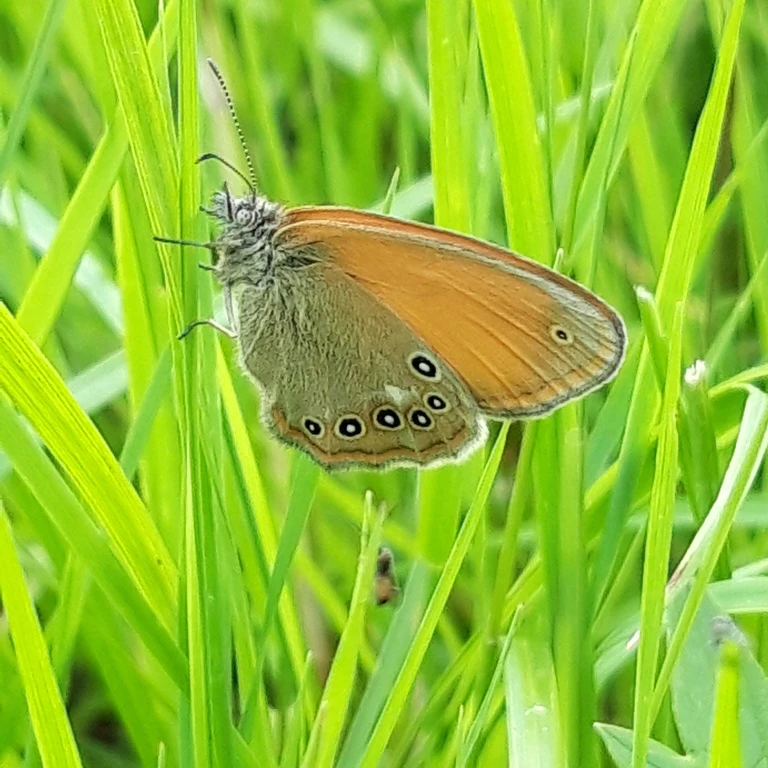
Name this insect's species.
Coenonympha glycerion (also Coenonympha iphis)
